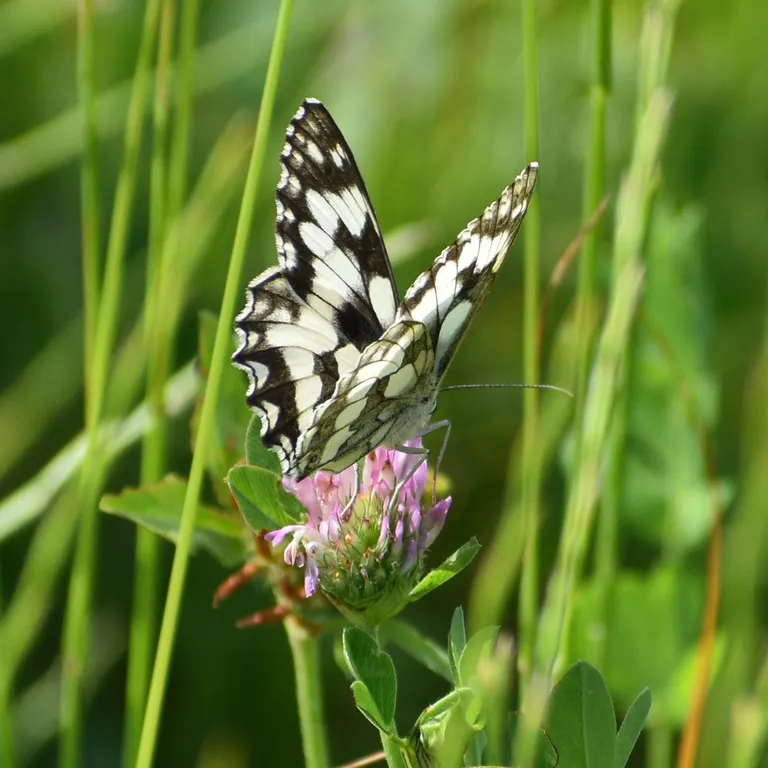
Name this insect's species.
Melanargia galathea
